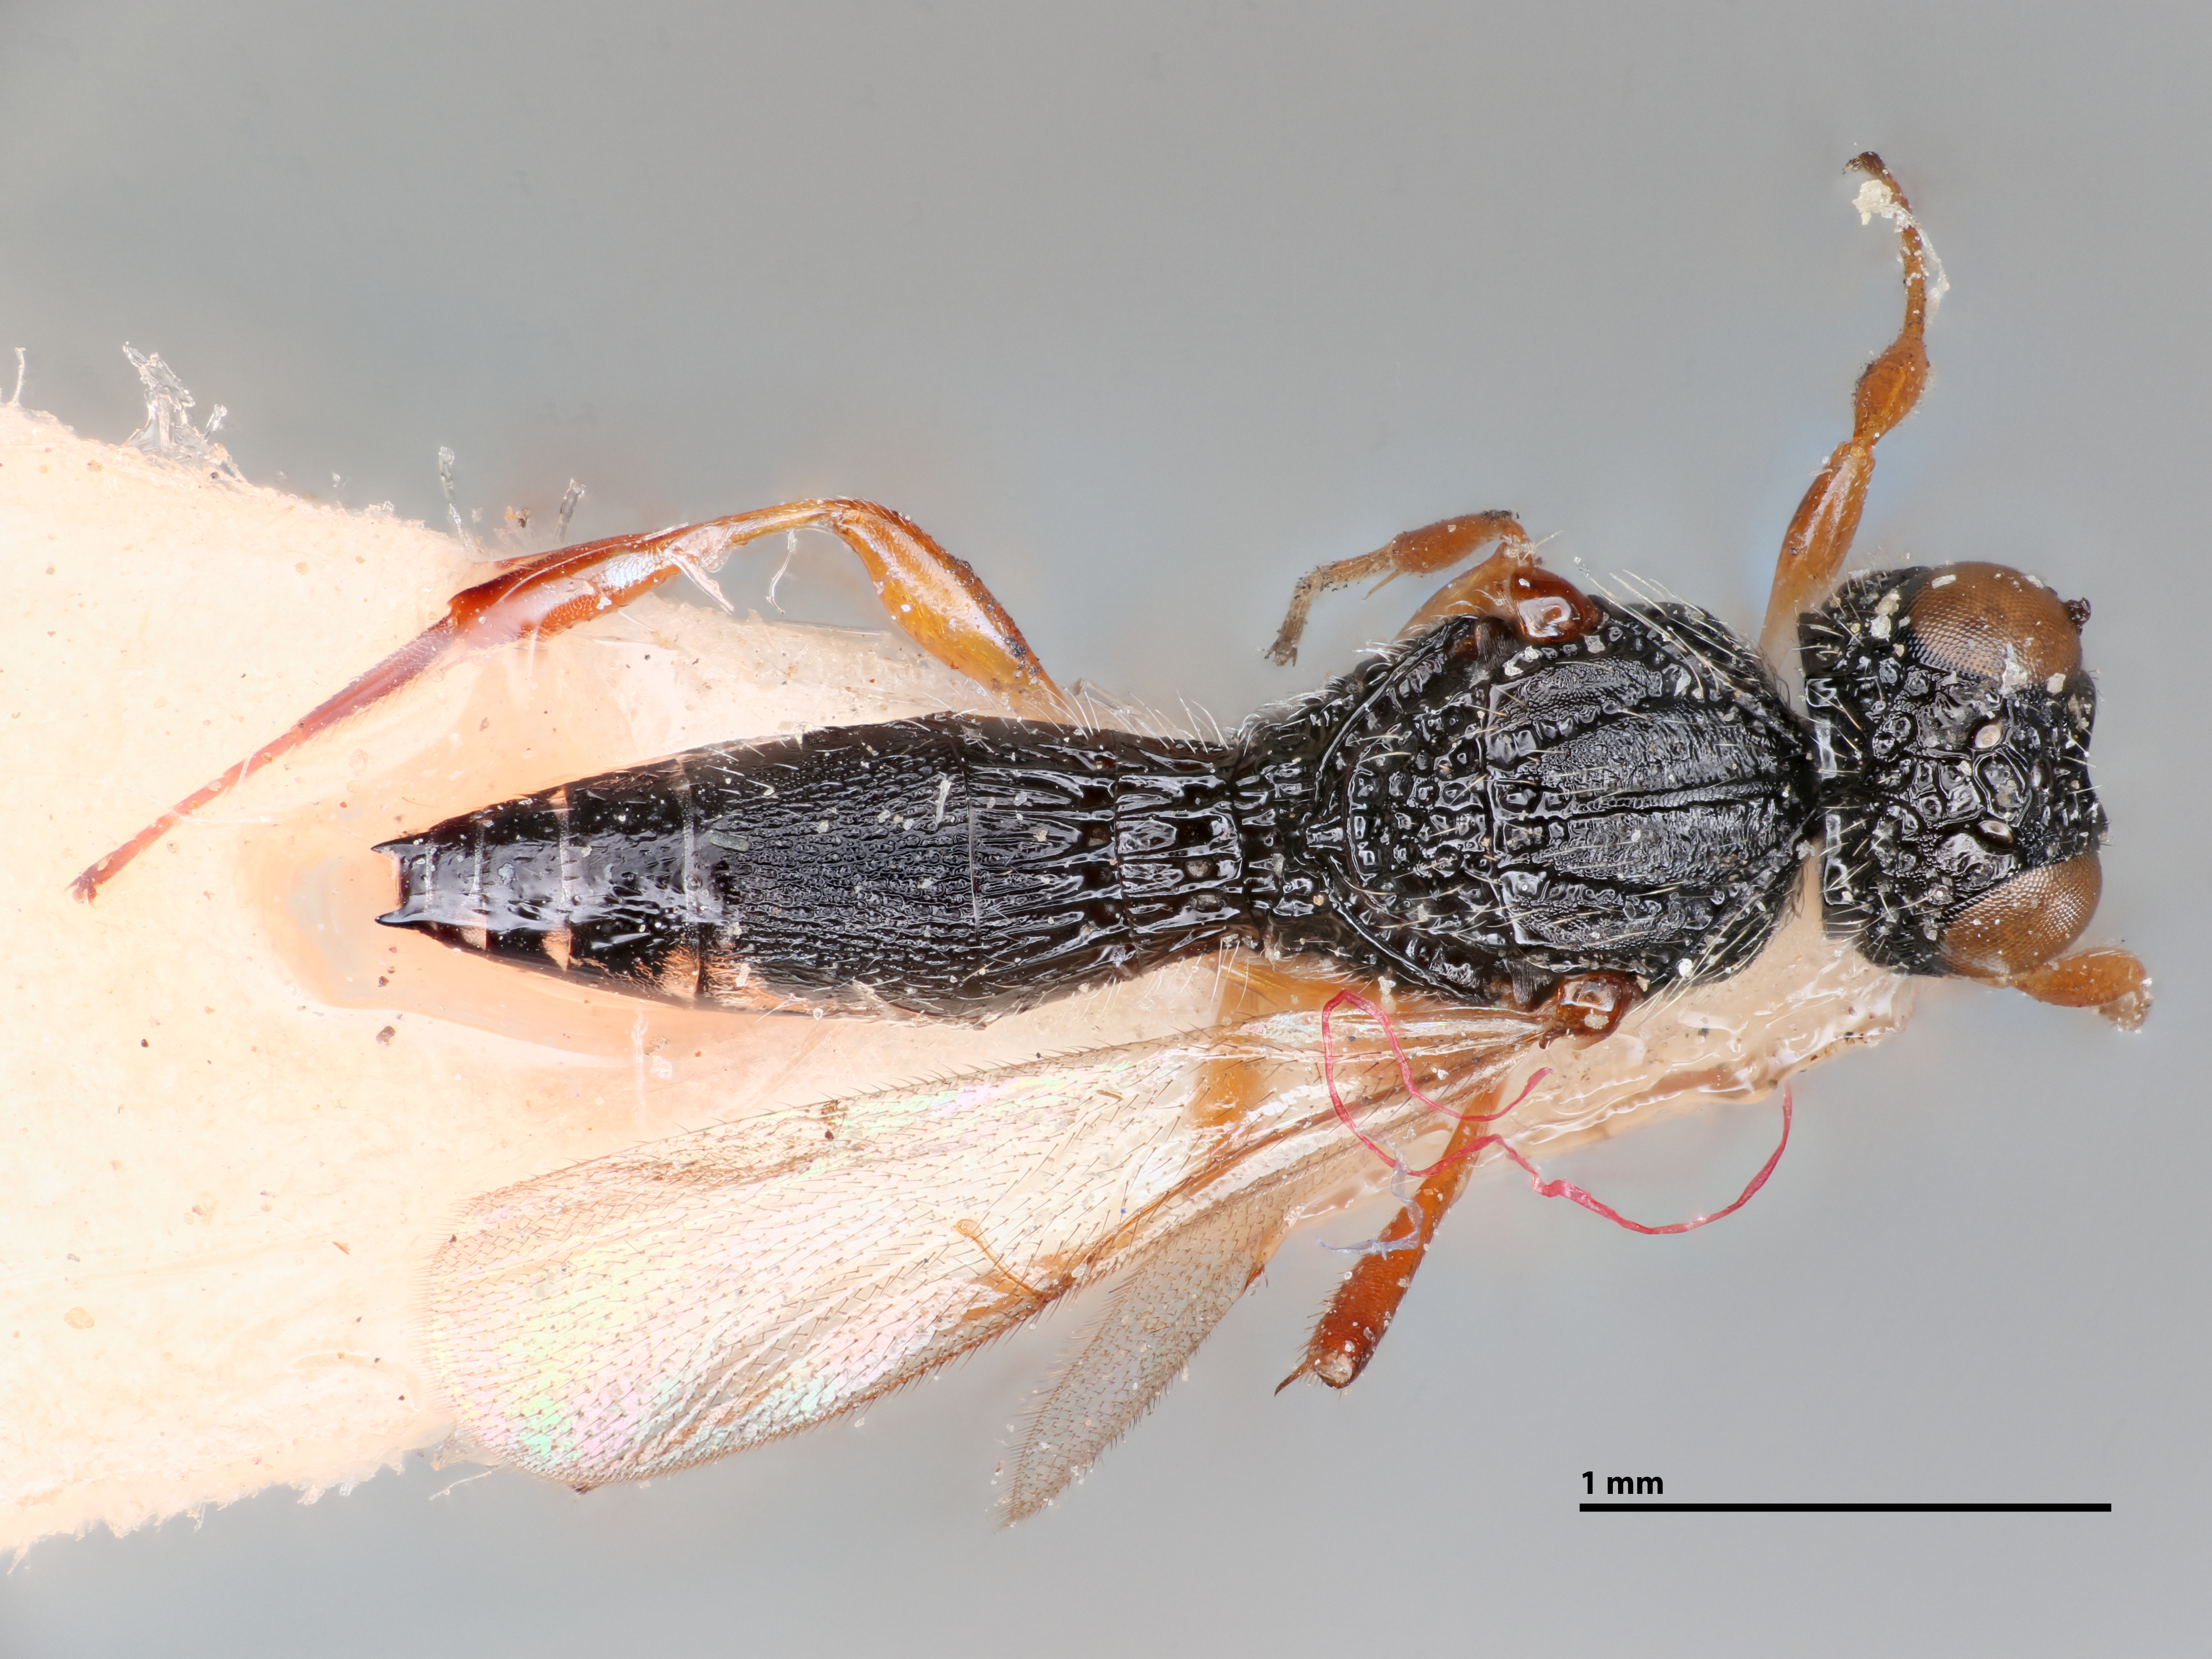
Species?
Baryconus bharatus
